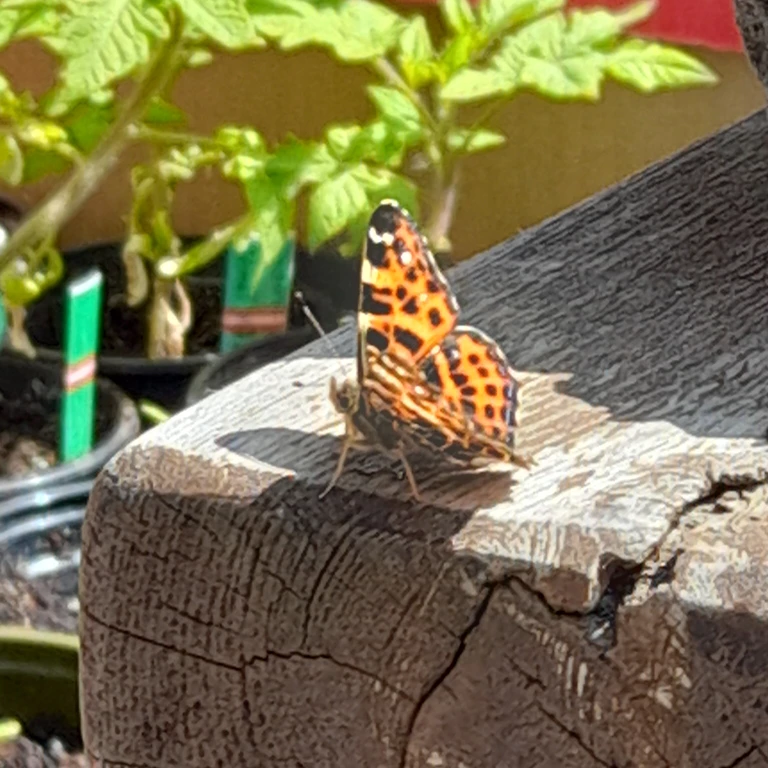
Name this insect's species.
Araschnia levana
